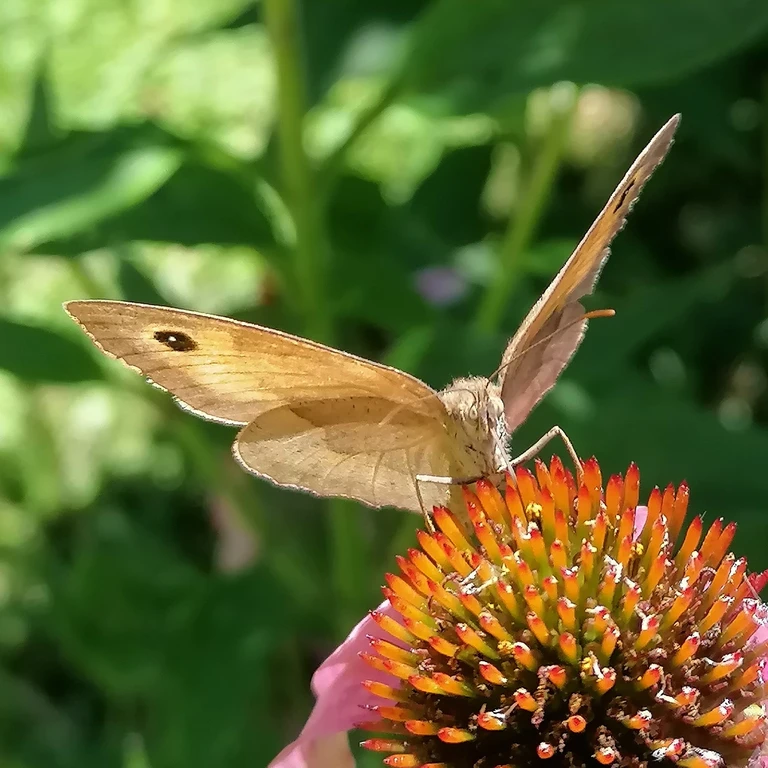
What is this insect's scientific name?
Maniola jurtina
